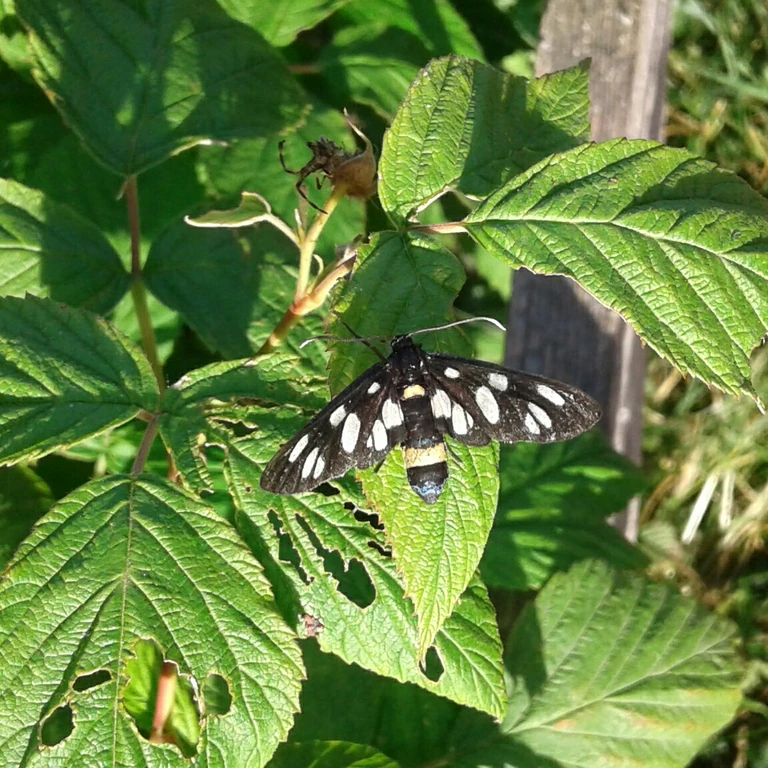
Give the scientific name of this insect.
Amata phegea
